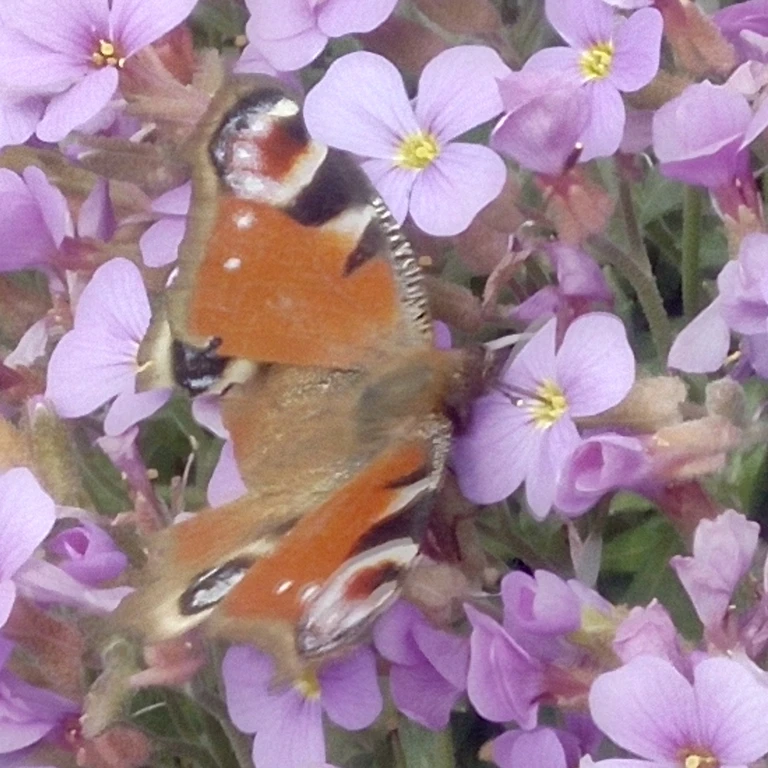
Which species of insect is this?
Aglais io
